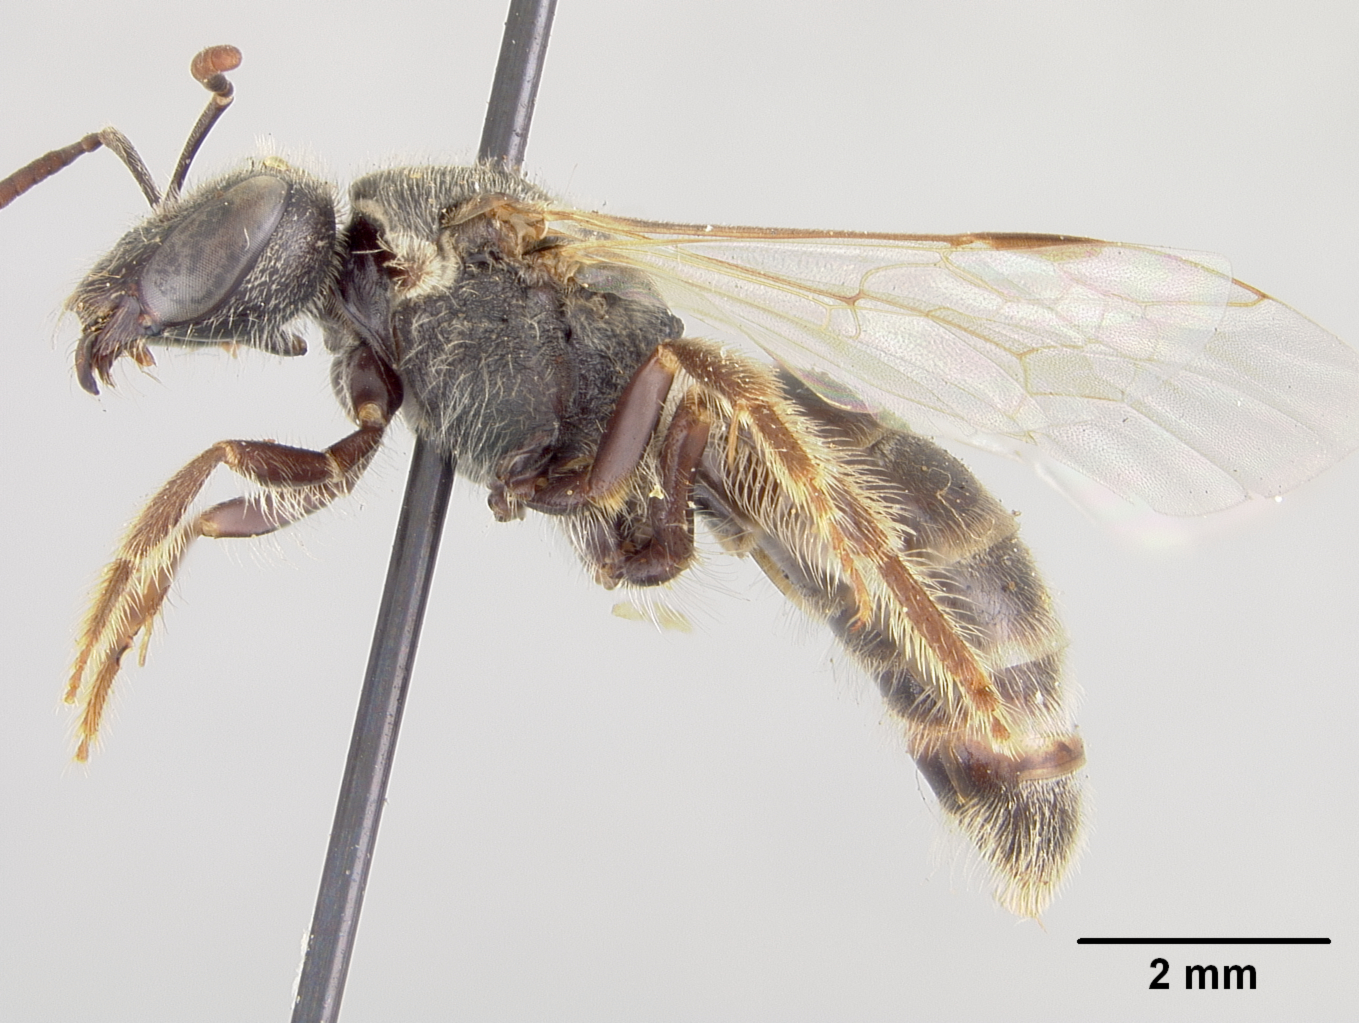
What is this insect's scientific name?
Halictus oenotherae
